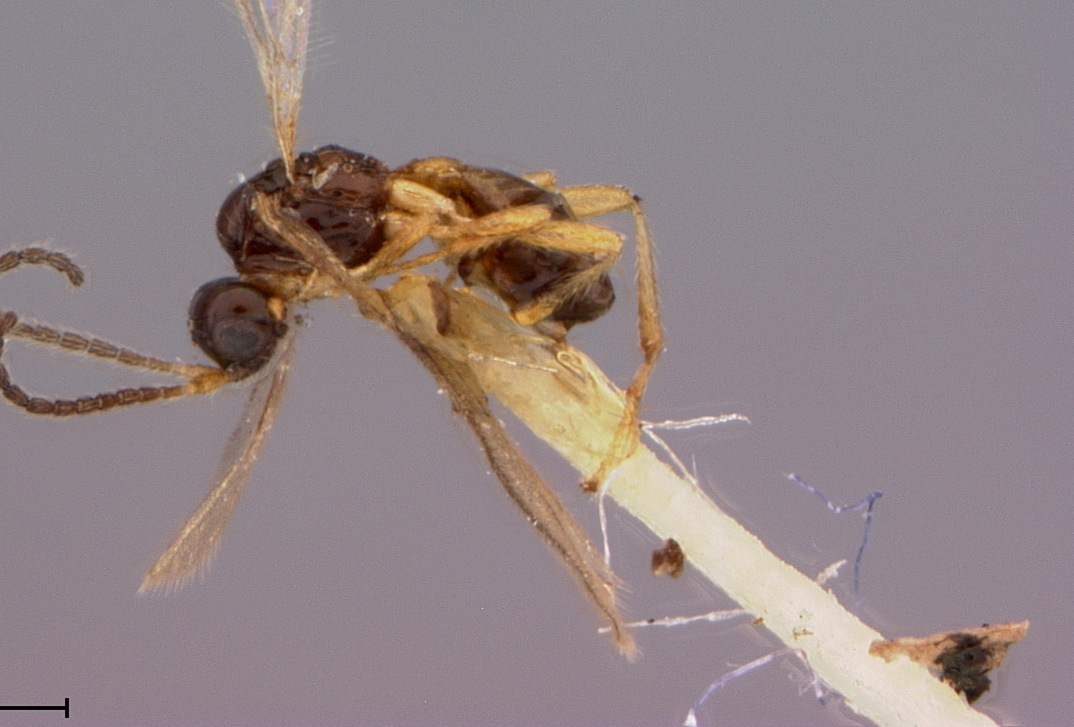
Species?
Aspilota capitata
